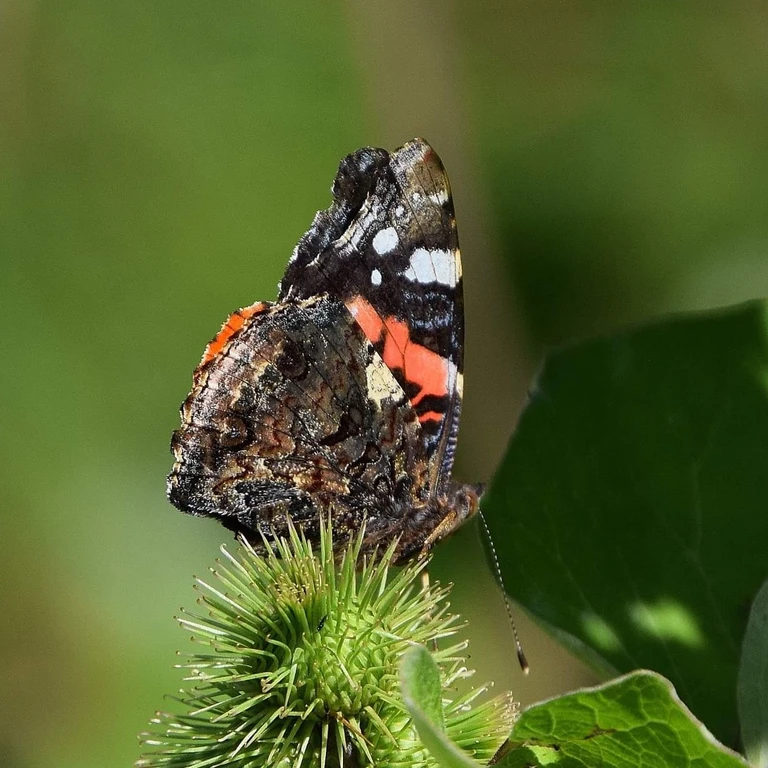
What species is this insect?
Vanessa atalanta
